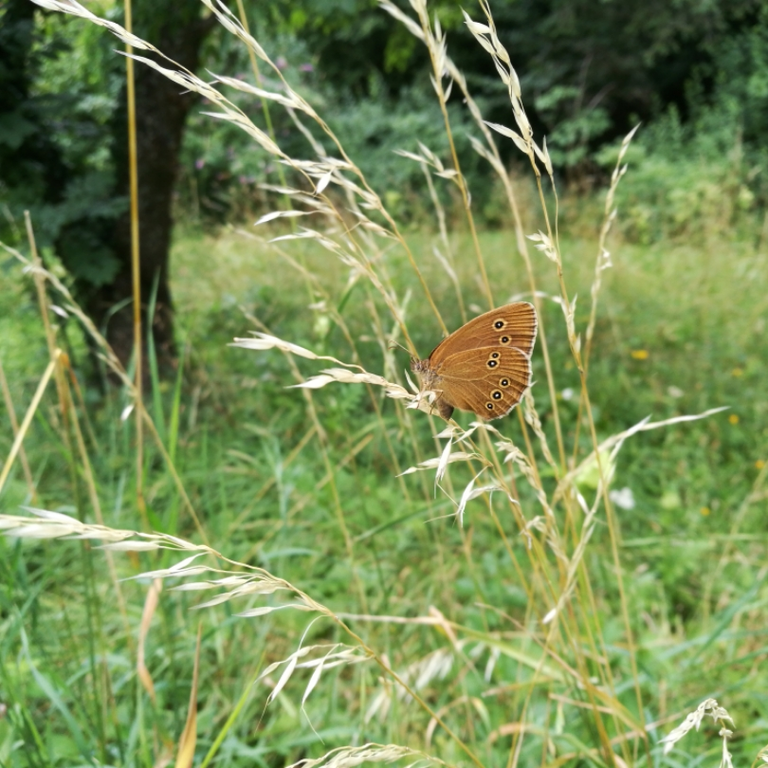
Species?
Aphantopus hyperantus
